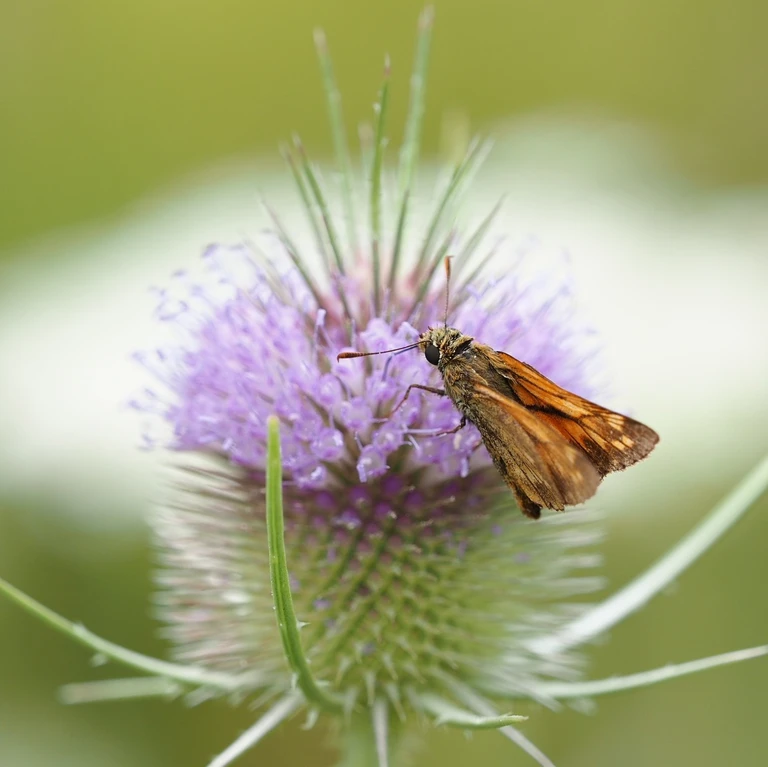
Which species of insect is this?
Ochlodes sylvanus (also Ochlodes venata)
